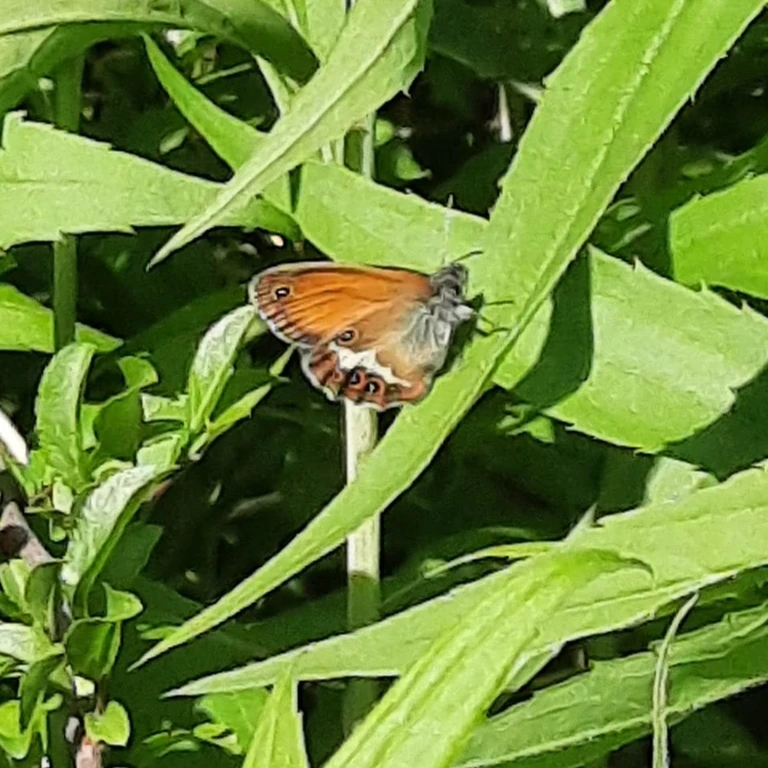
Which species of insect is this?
Coenonympha arcania
